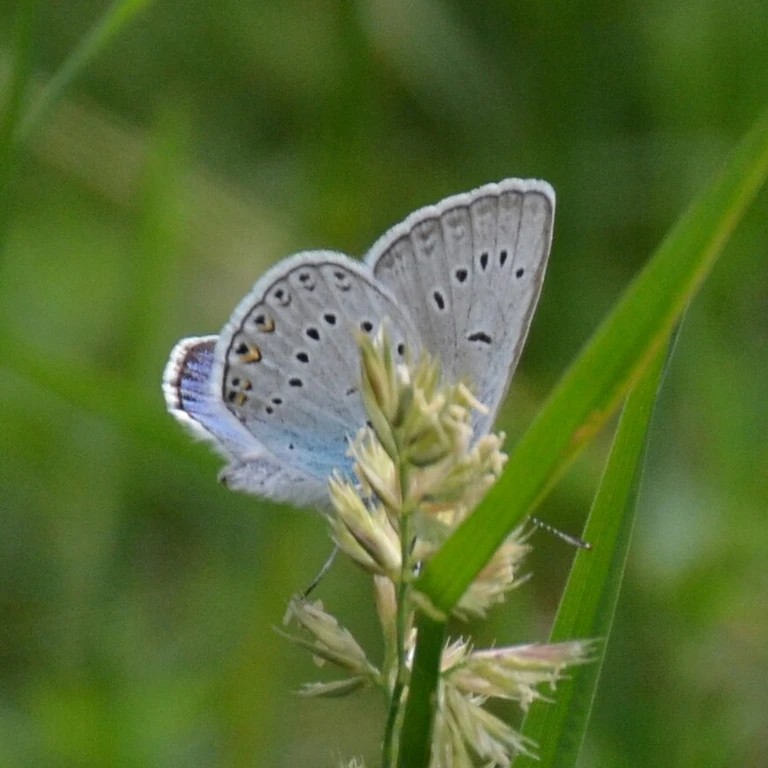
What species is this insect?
Polyommatus amandus (also Plebejus amanda)
